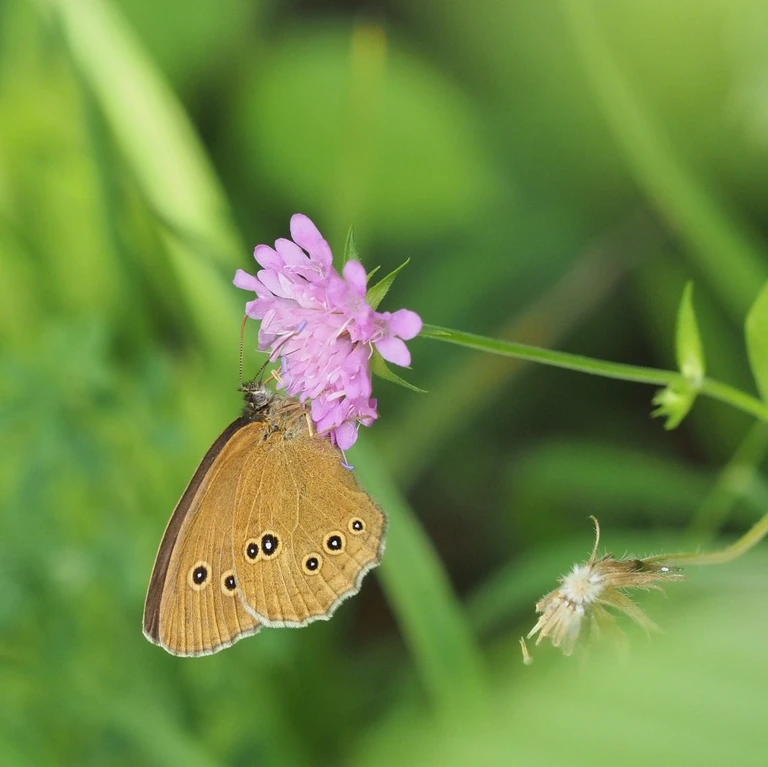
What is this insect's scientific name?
Aphantopus hyperantus
